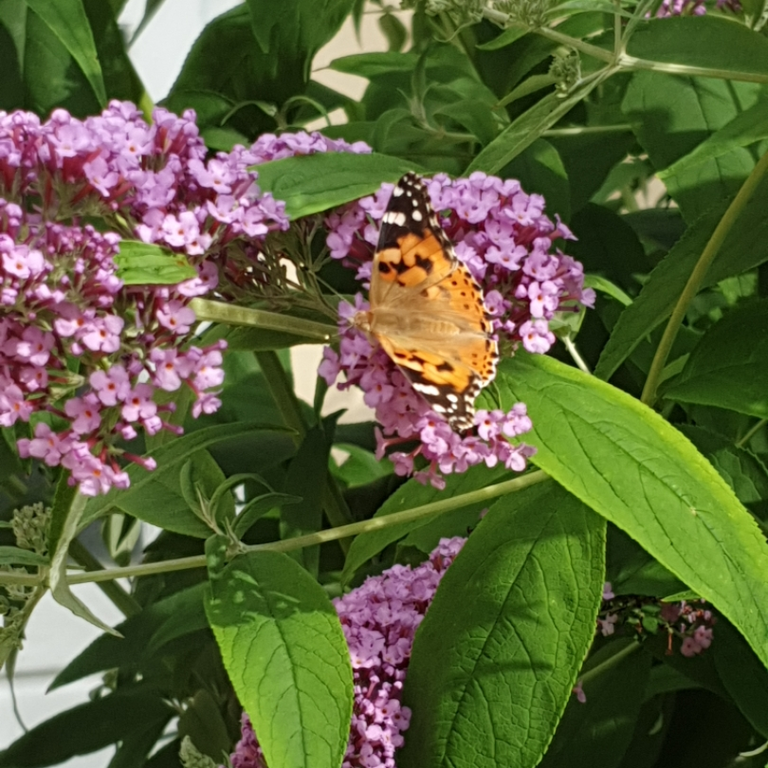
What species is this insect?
Vanessa cardui
